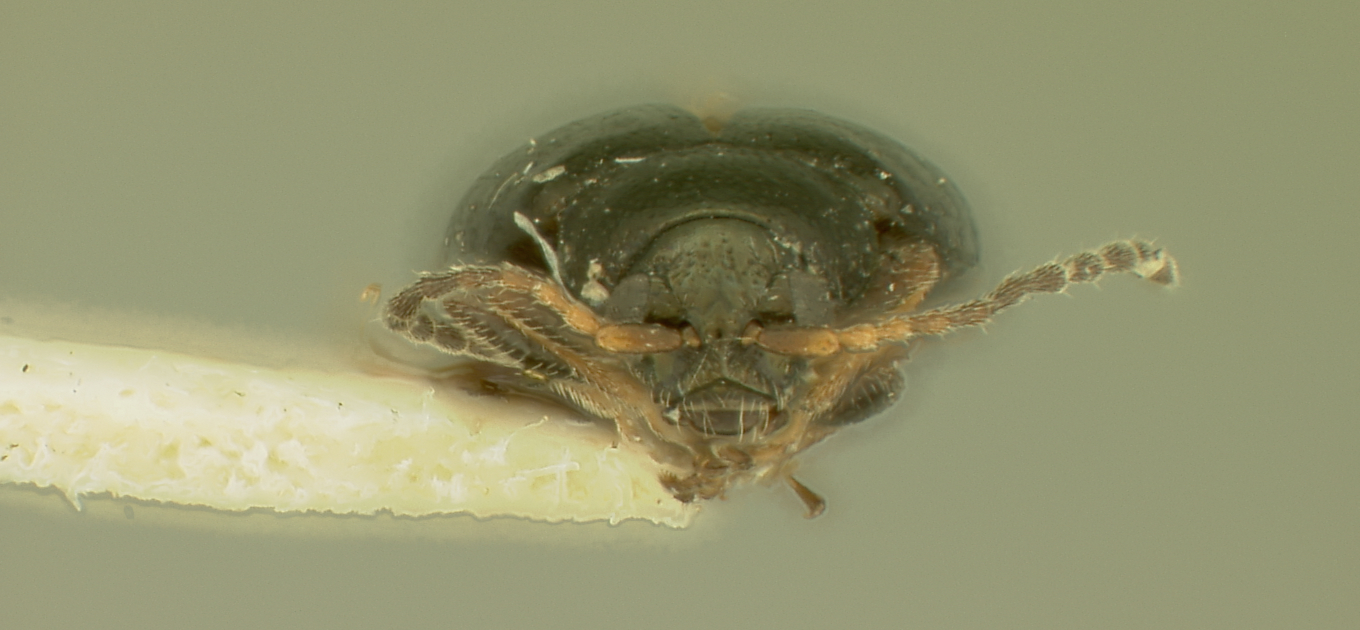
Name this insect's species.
Phyllotreta fulgida
